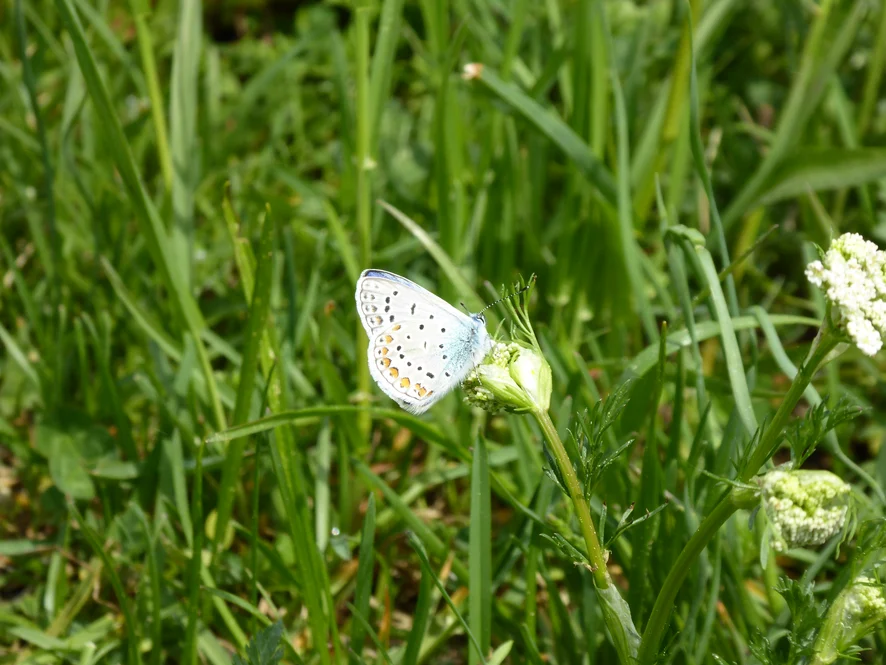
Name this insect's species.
Polyommatus icarus
